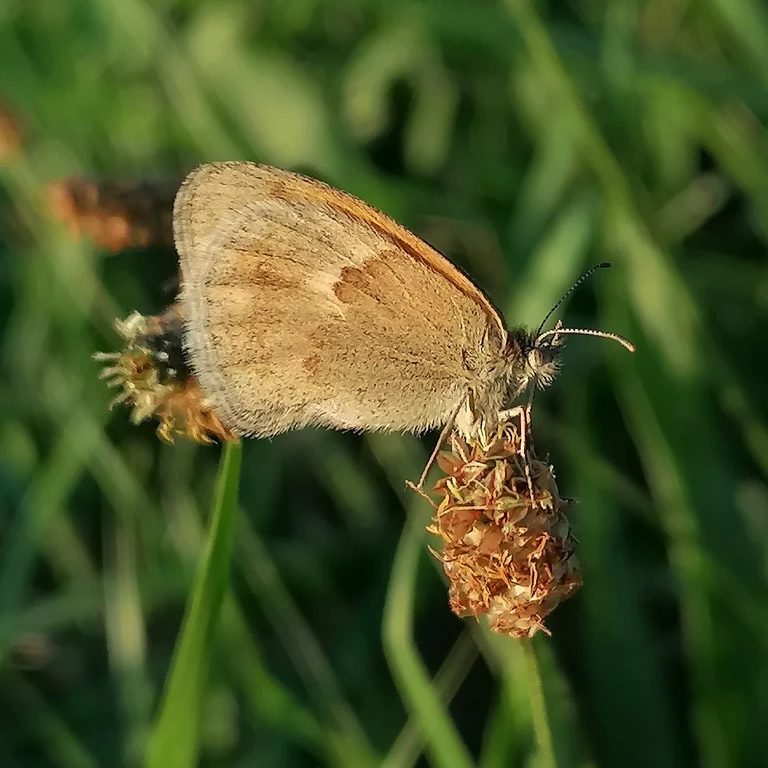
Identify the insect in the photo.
Coenonympha pamphilus
